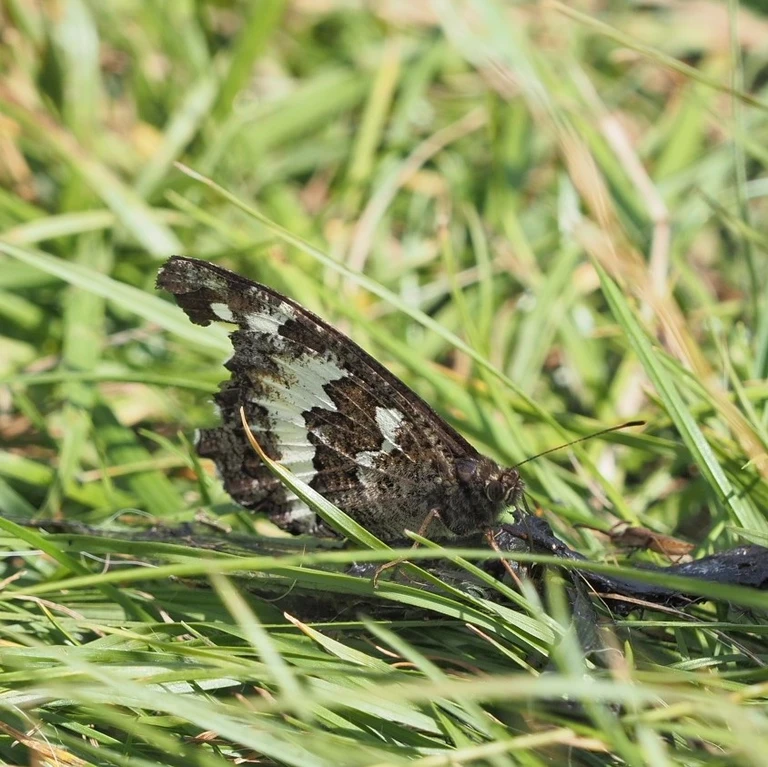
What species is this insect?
Brintesia circe
